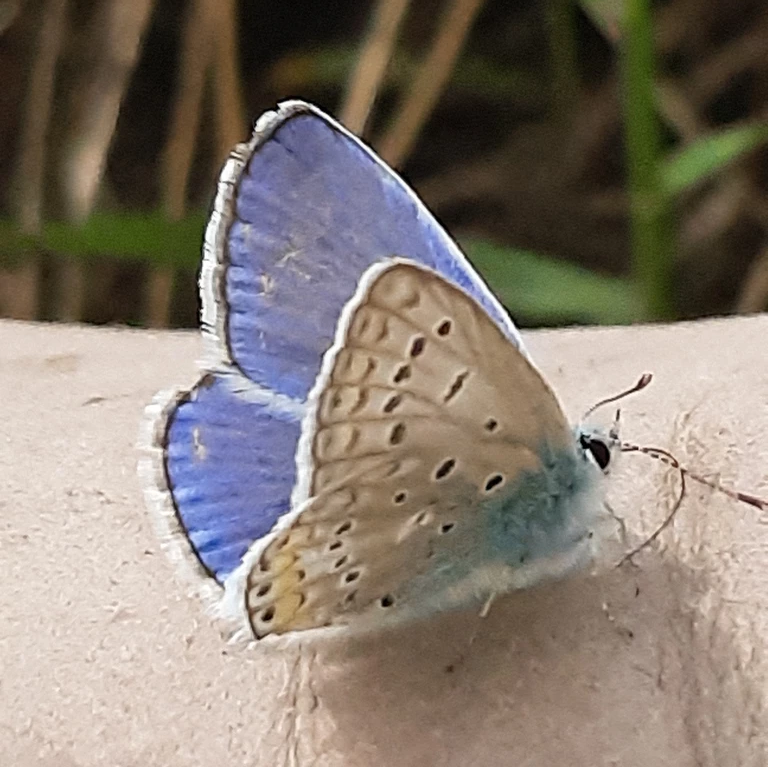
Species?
Polyommatus icarus
